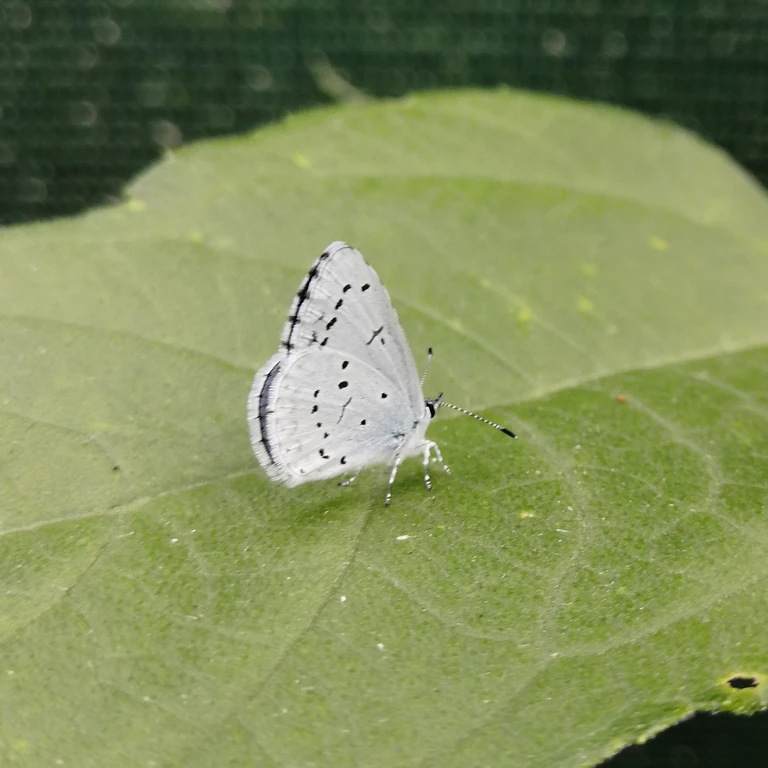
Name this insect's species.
Celastrina argiolus
